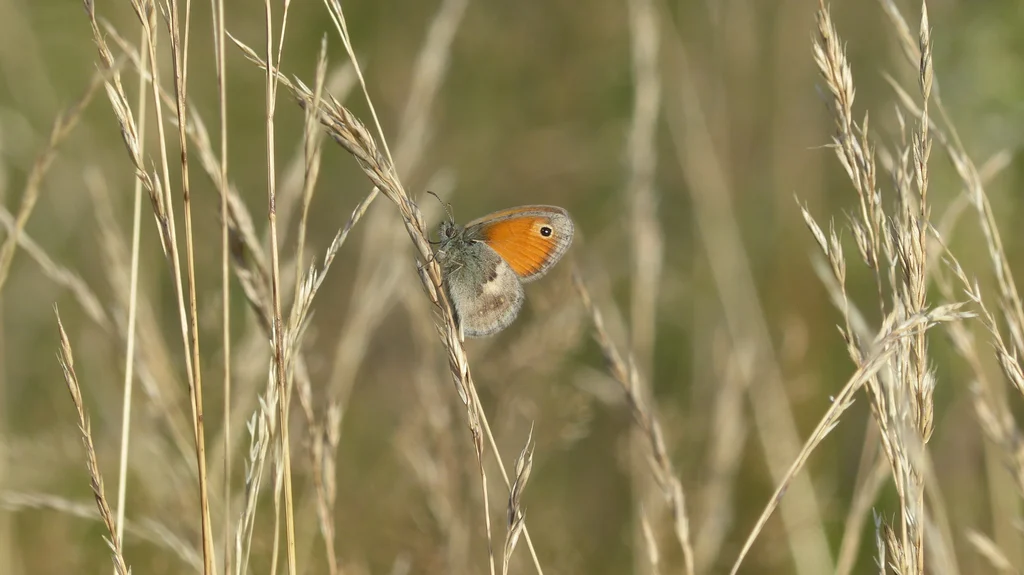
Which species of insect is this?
Coenonympha pamphilus
